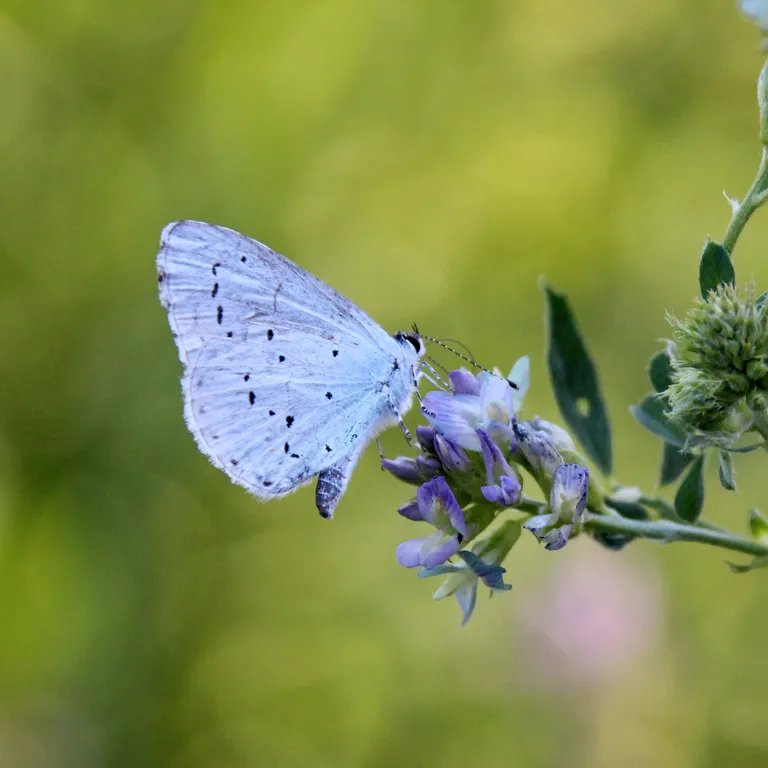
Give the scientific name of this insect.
Celastrina argiolus
